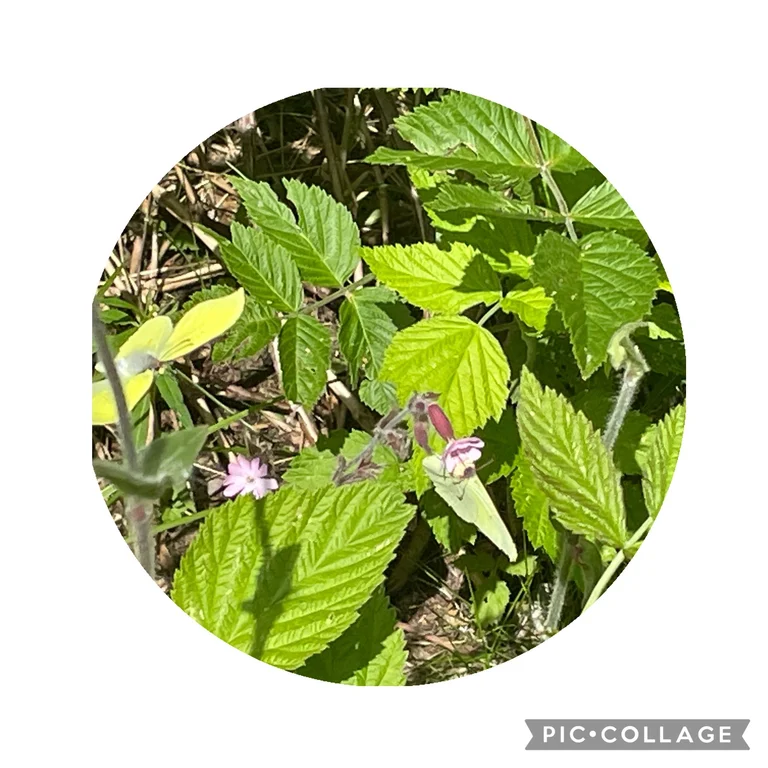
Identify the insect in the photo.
Gonepteryx rhamni
